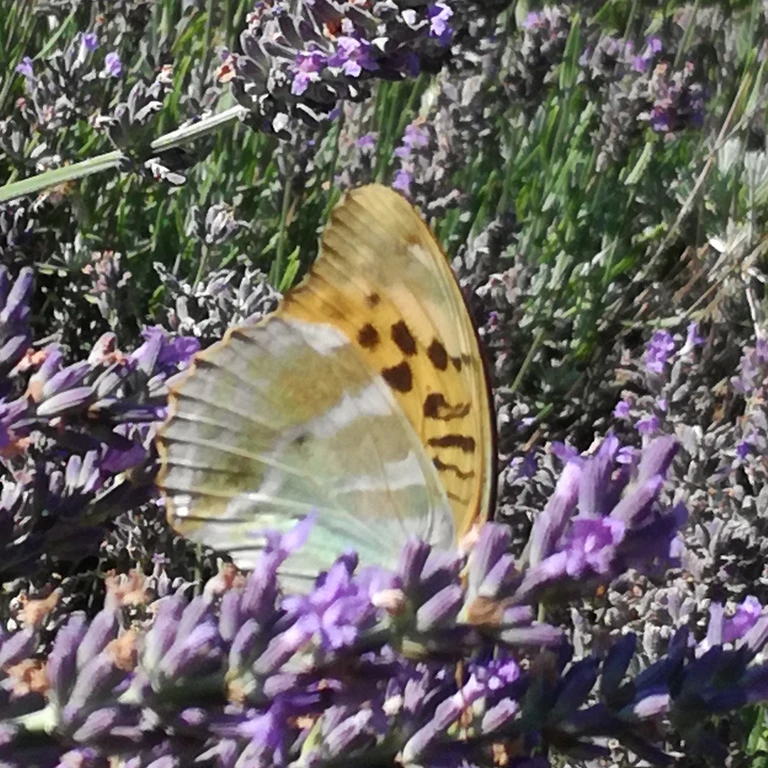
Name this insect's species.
Argynnis paphia
